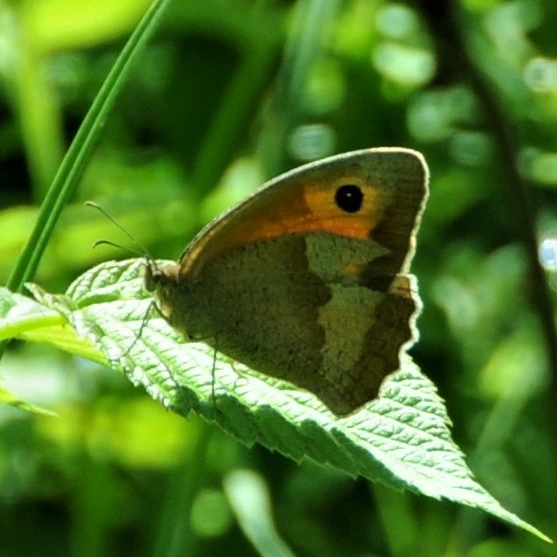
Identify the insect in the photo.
Maniola jurtina
